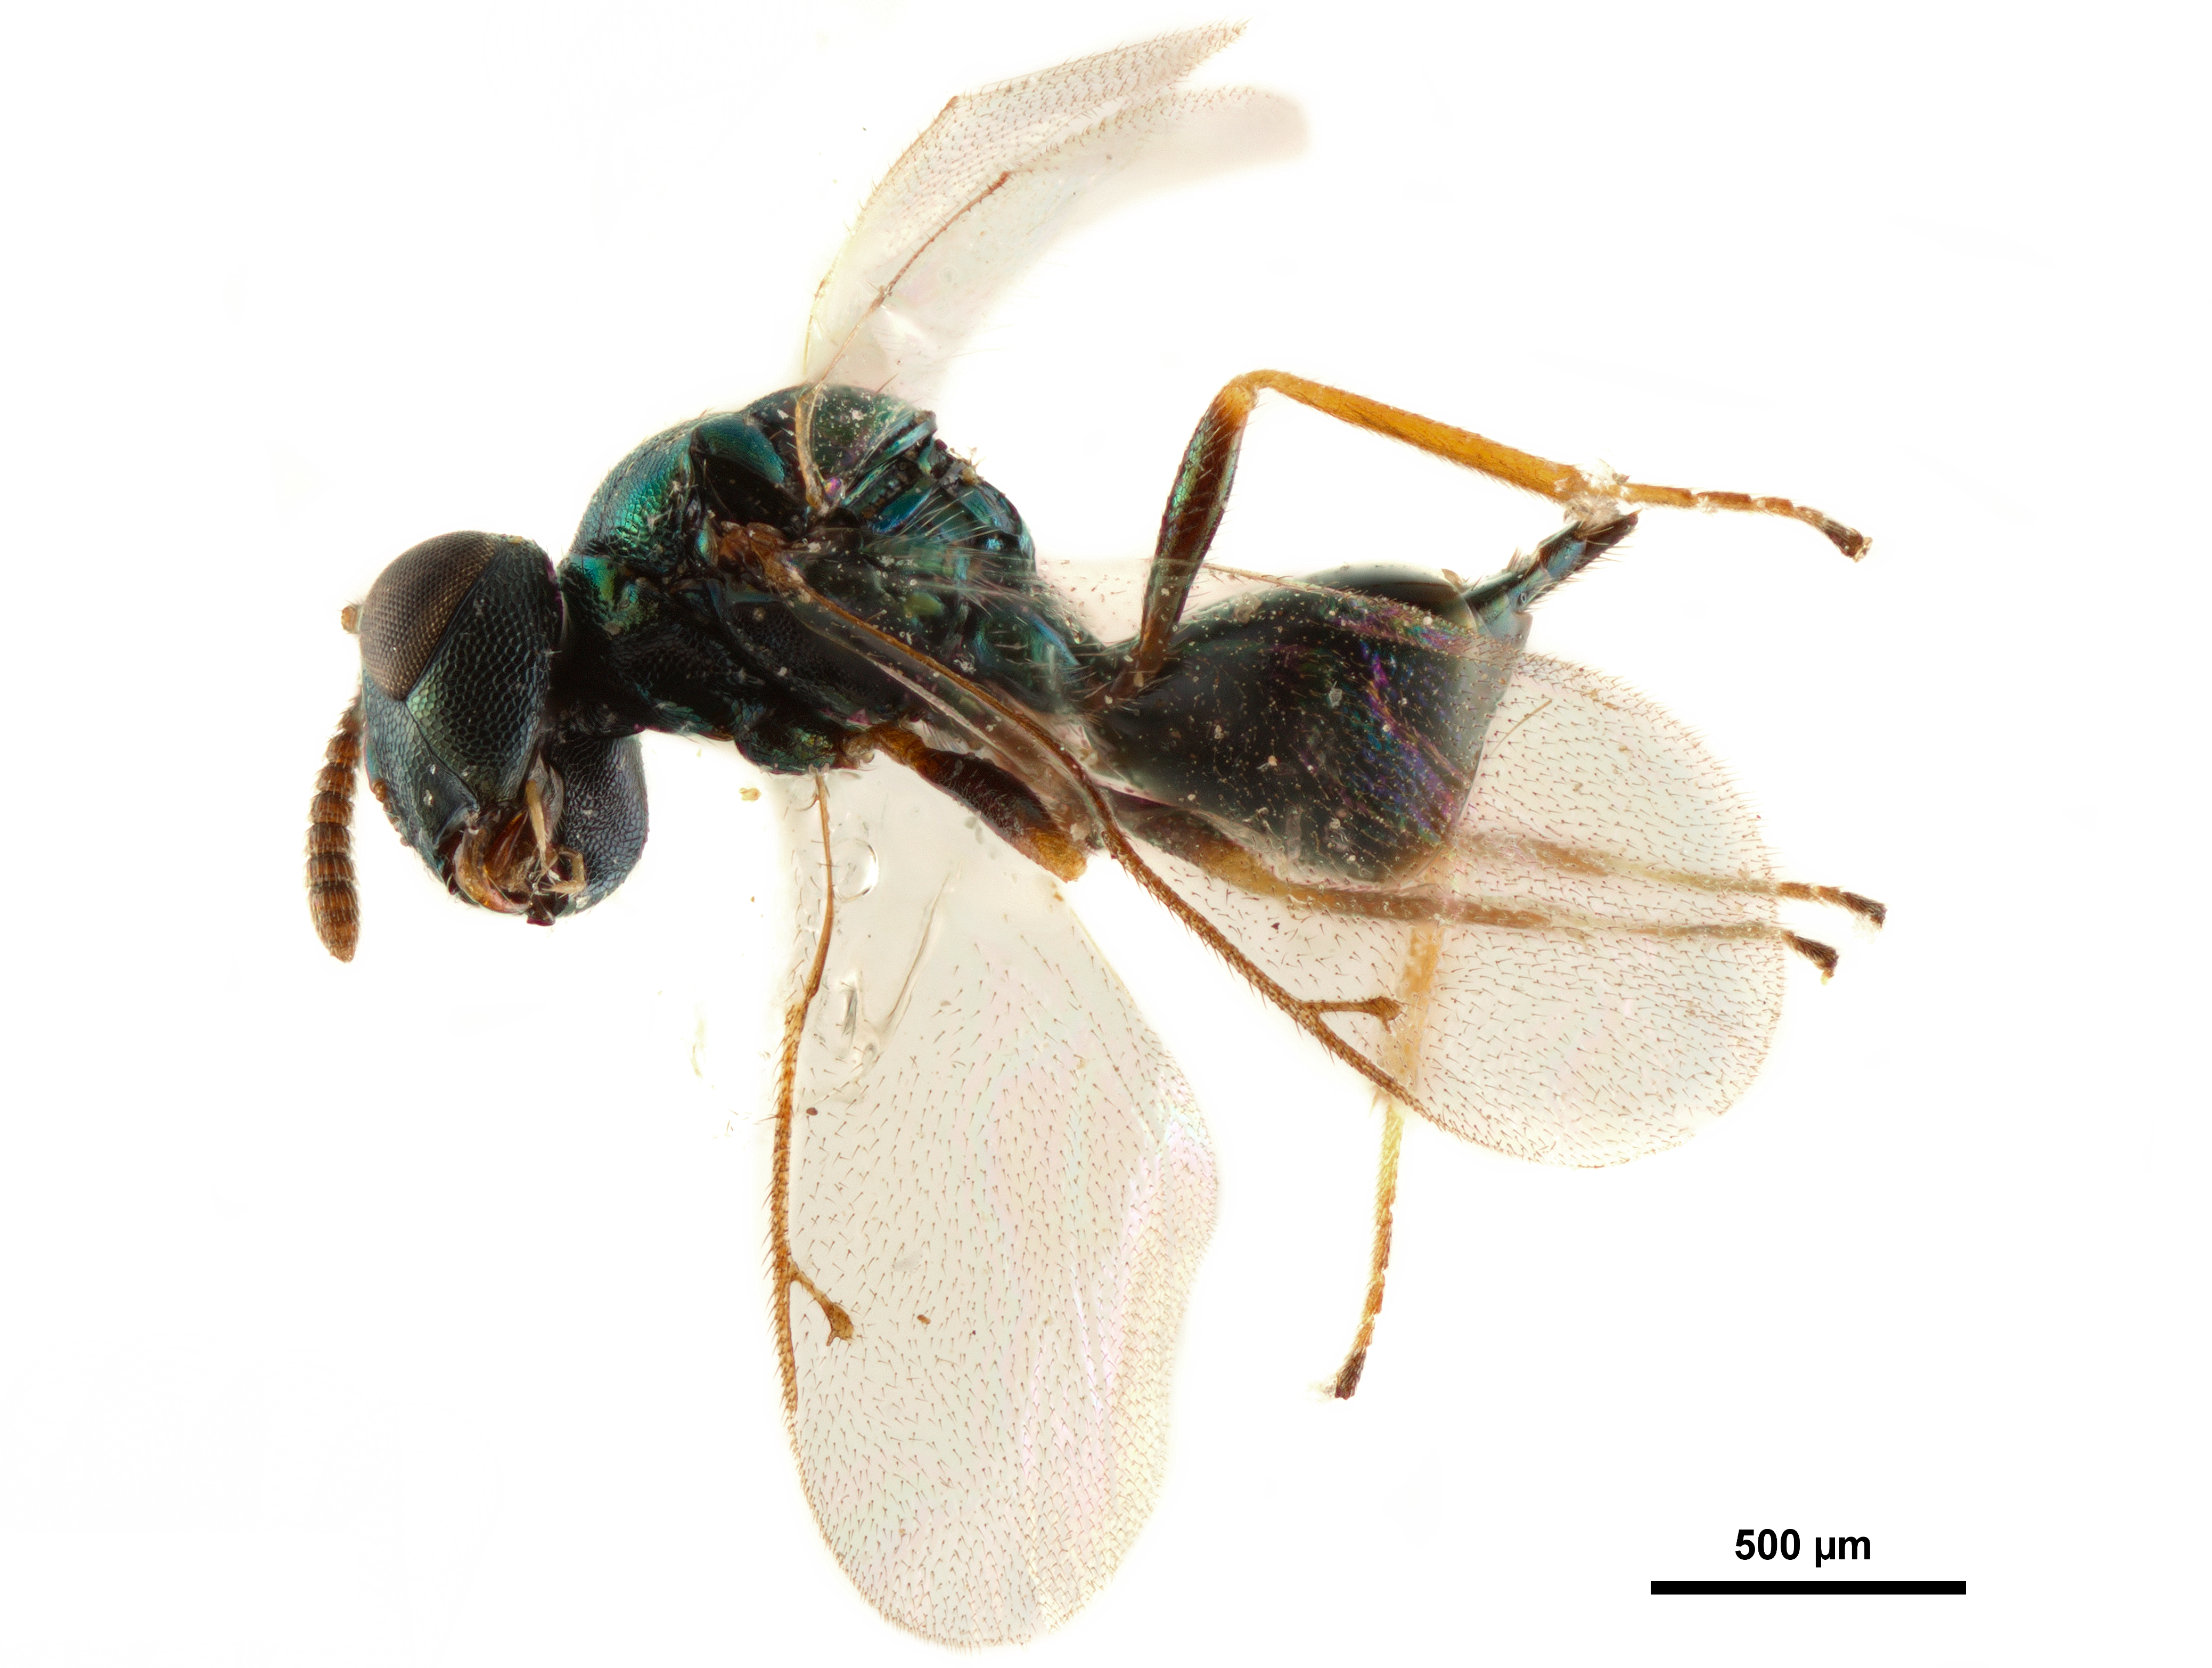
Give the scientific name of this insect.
Notoglyptus tzeltales
